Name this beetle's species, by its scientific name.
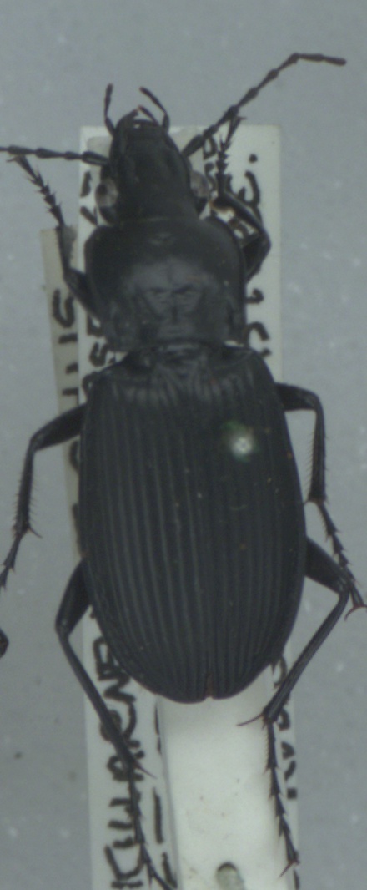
Pterostichus niger
